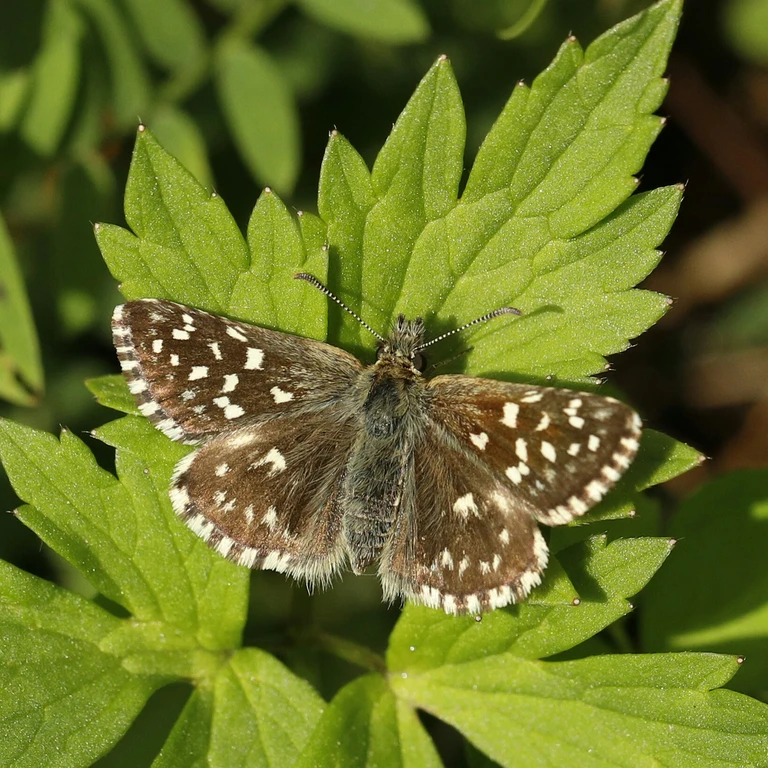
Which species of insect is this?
Pyrgus malvae
